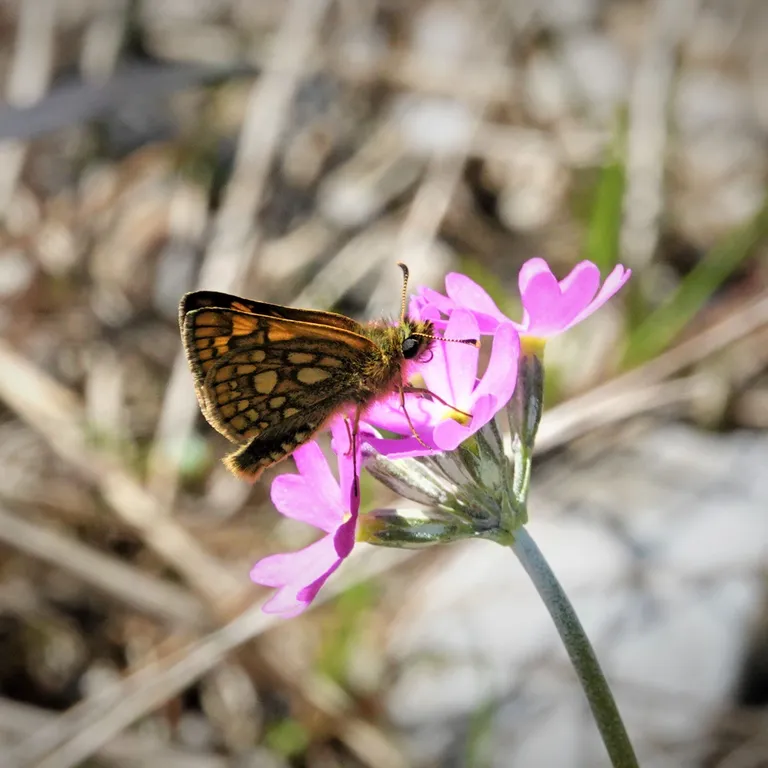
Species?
Carterocephalus palaemon
